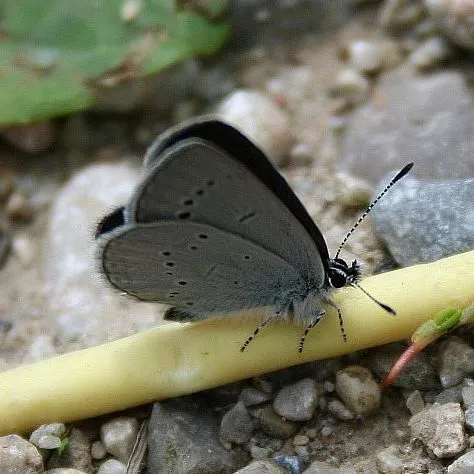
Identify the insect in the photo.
Cupido minimus
